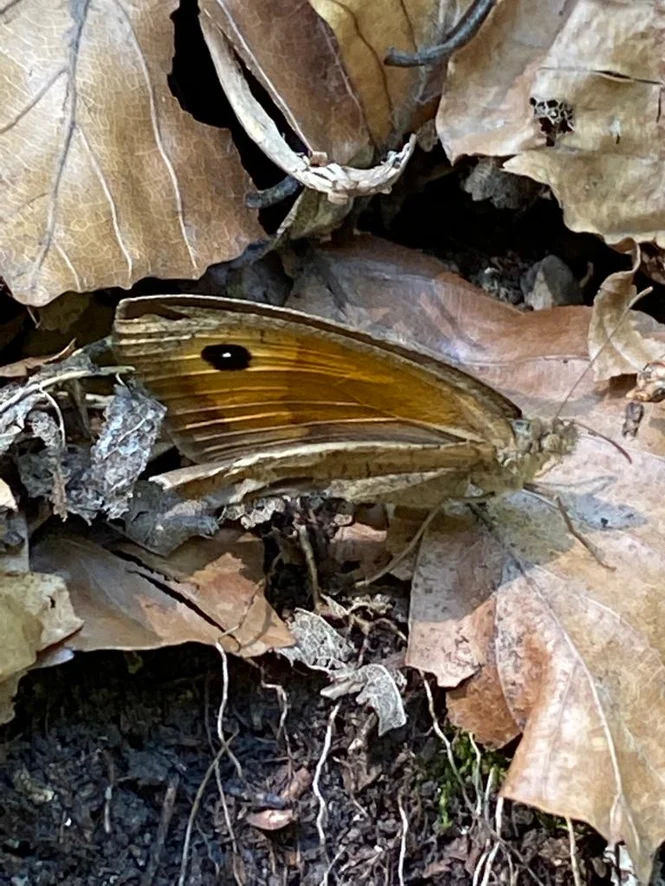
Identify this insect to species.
Maniola jurtina
